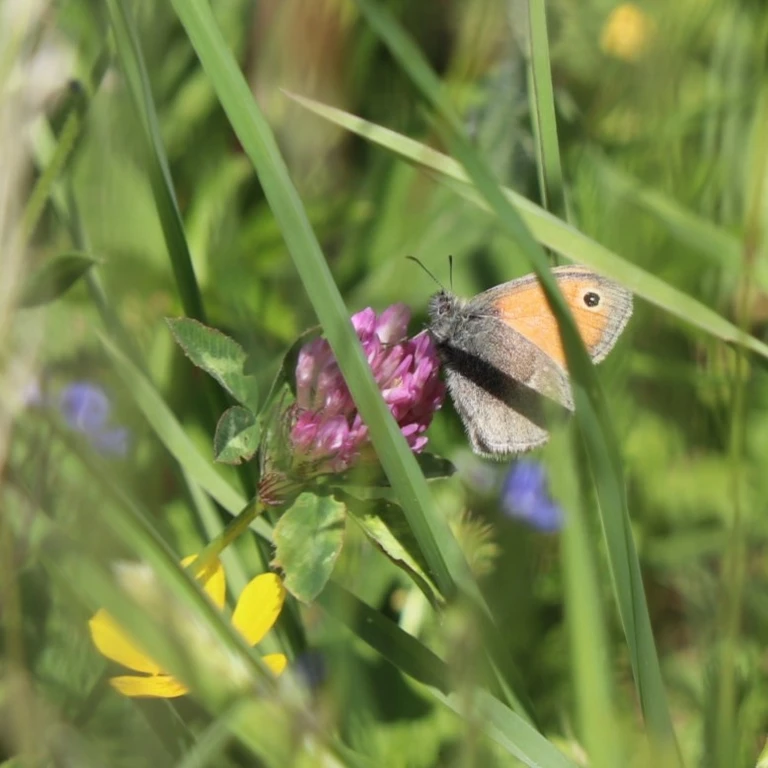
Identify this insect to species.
Coenonympha pamphilus
